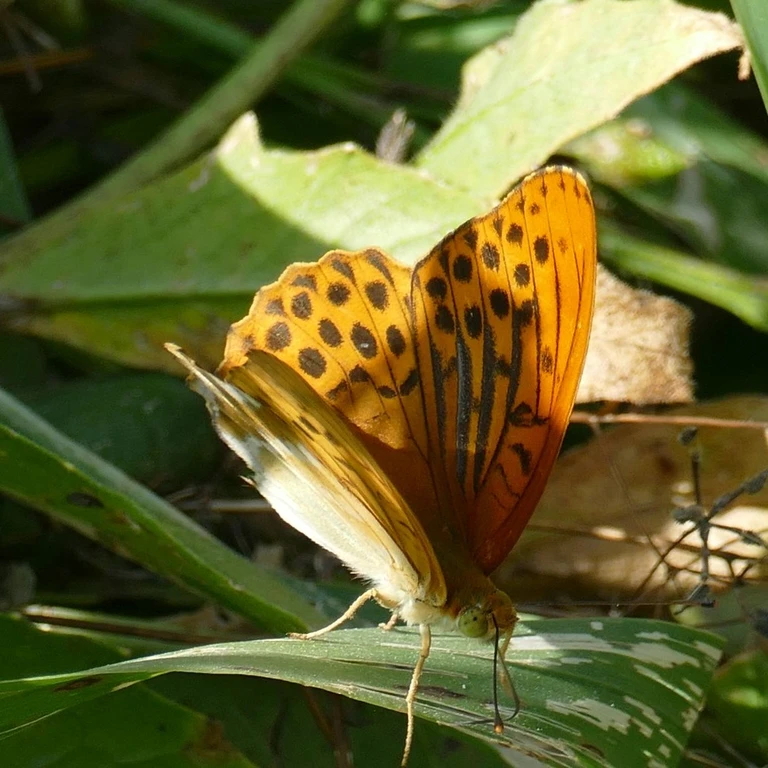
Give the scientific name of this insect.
Argynnis paphia
